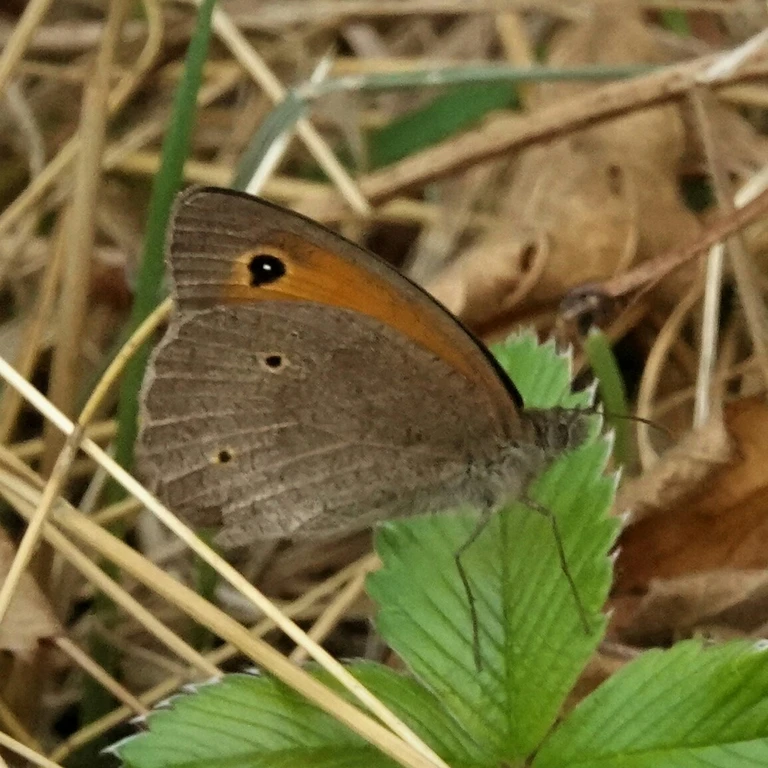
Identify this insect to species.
Maniola jurtina
